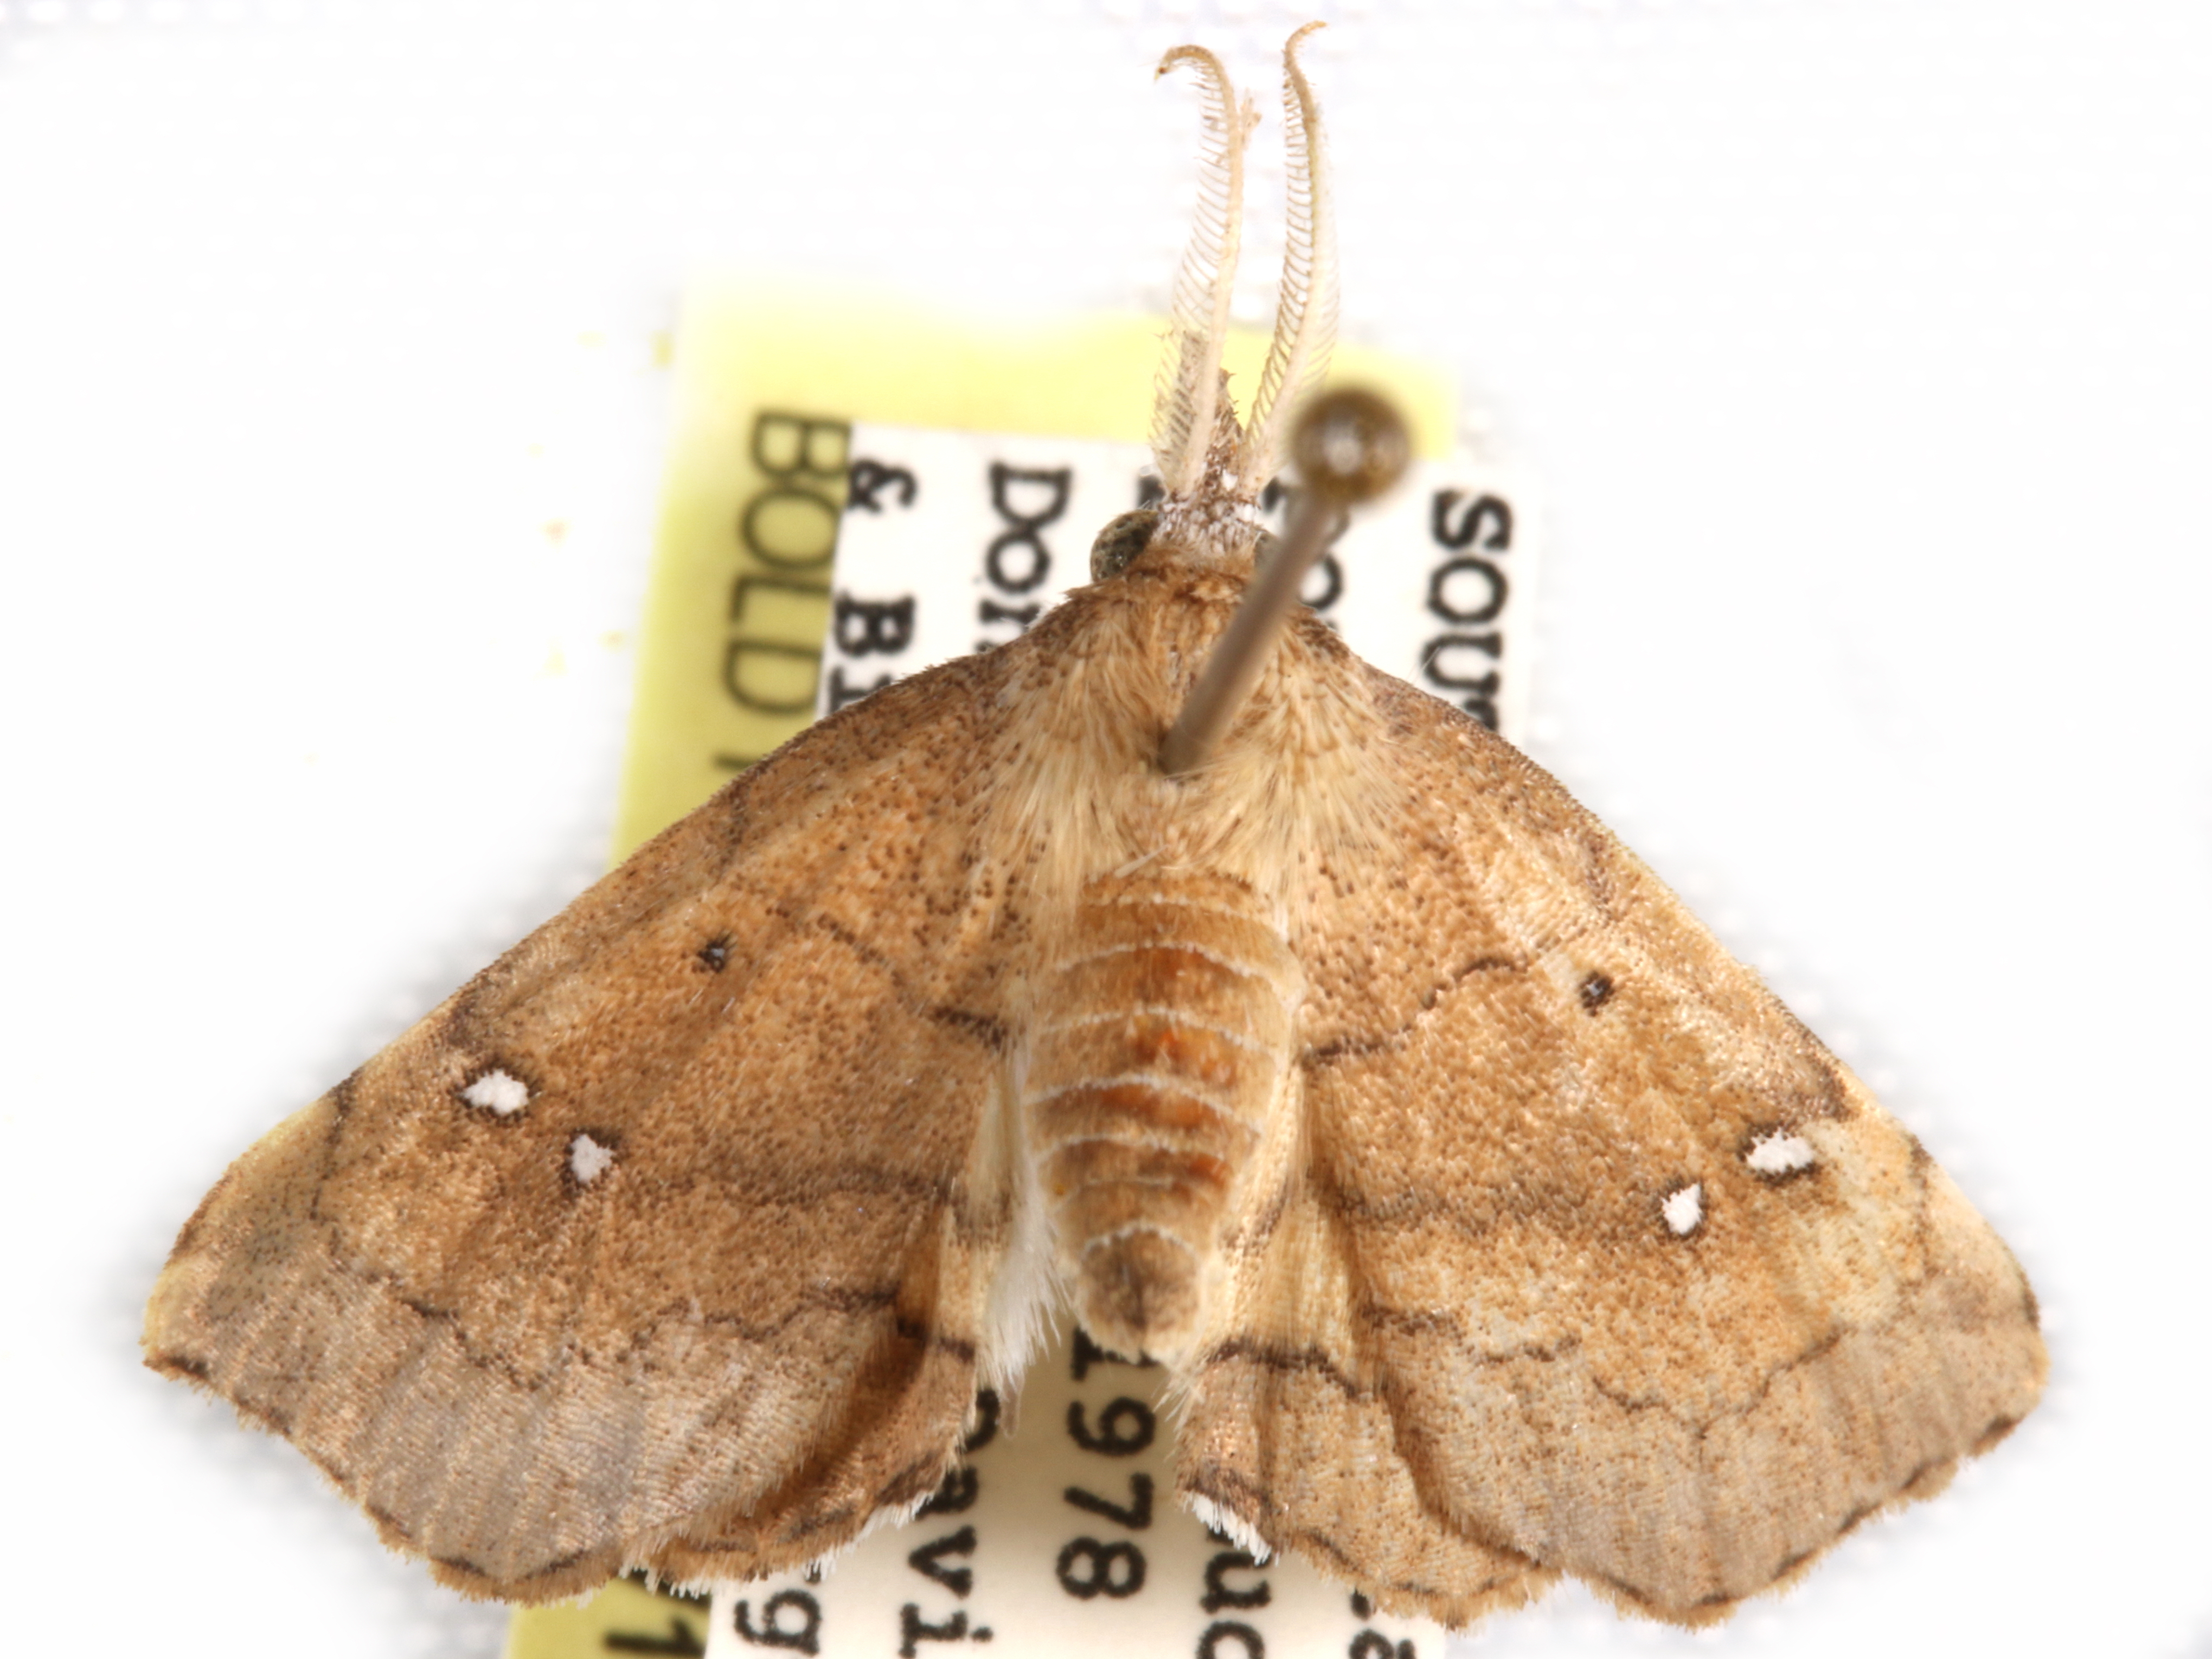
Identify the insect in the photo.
Disticta atava
